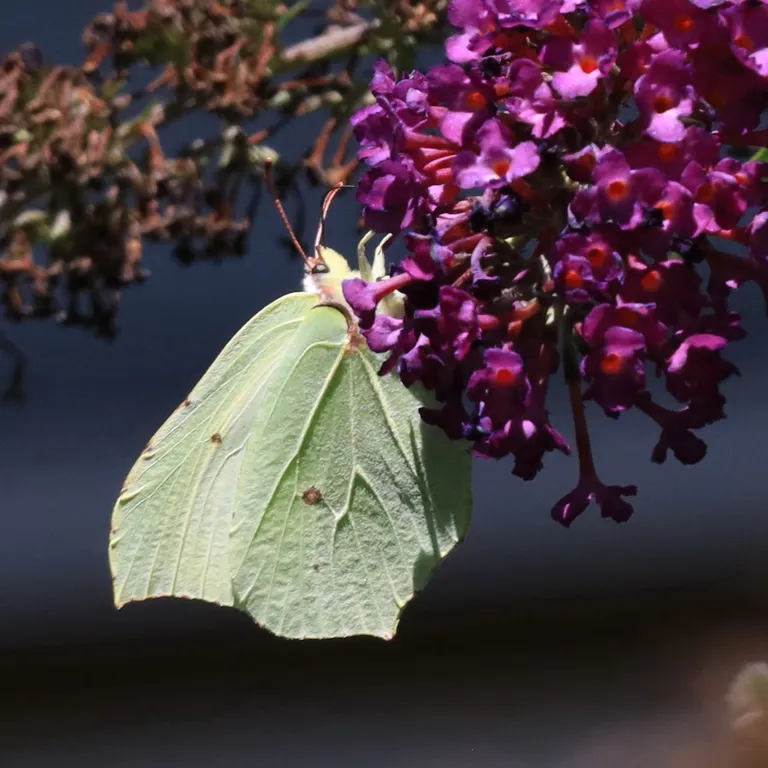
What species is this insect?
Gonepteryx rhamni
